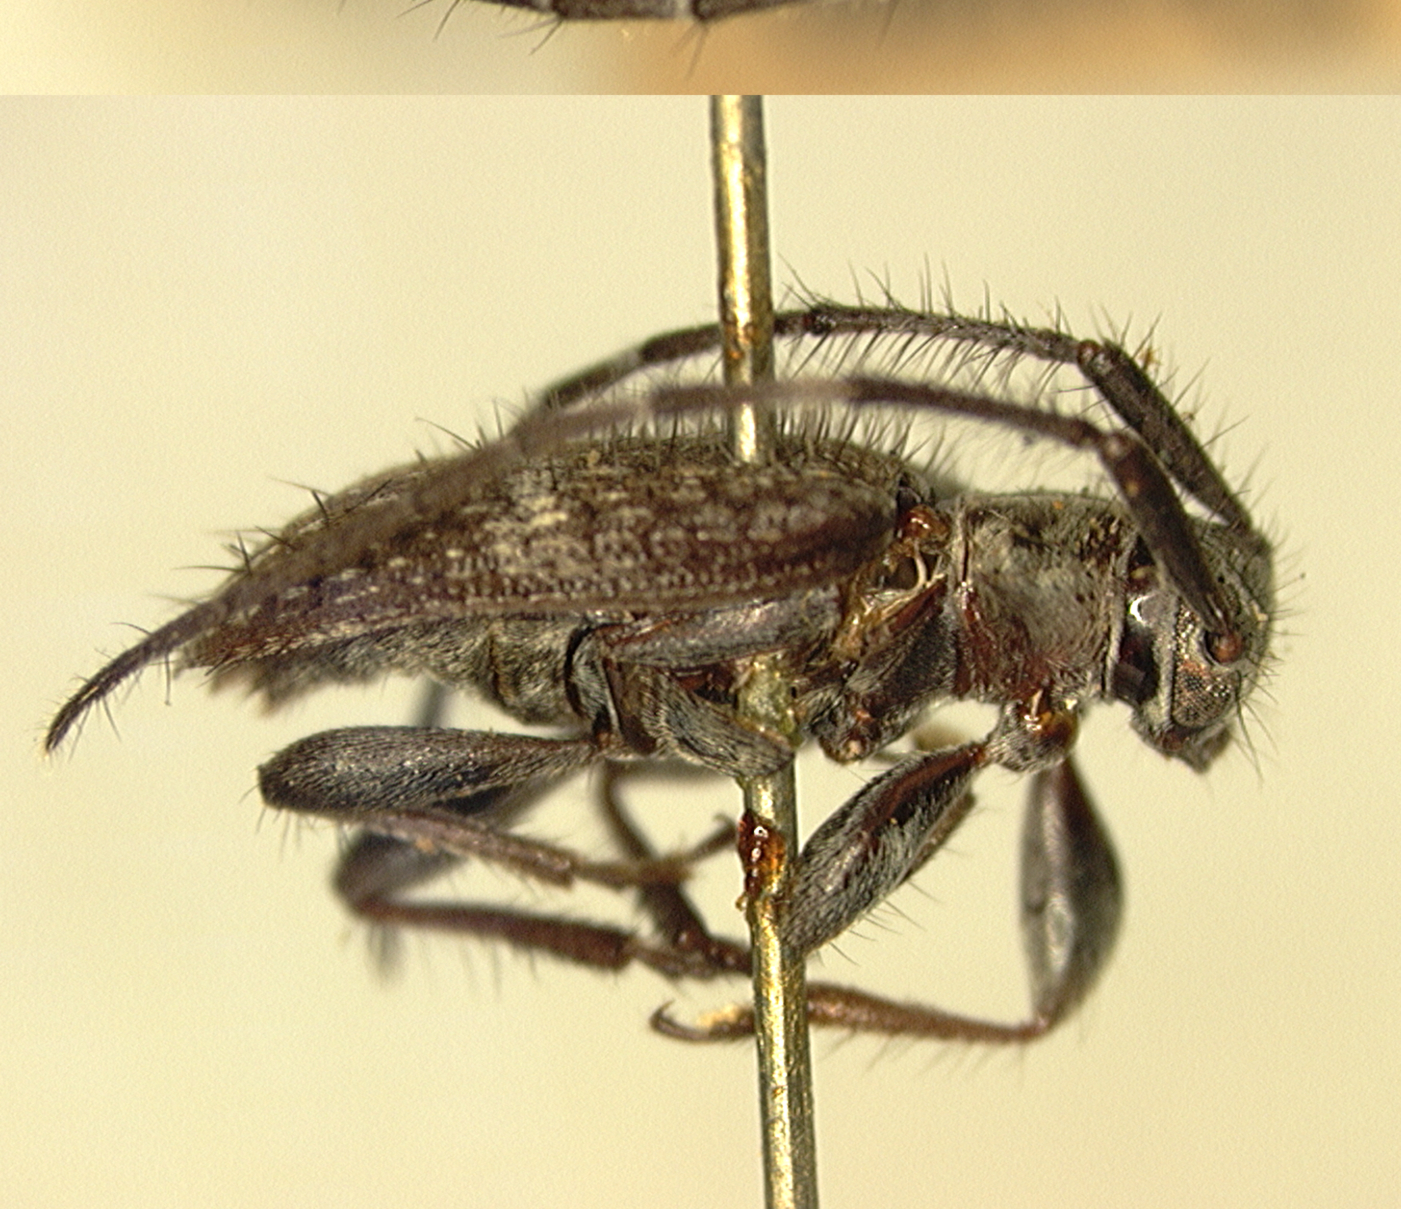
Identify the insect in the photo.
Exocentrus alboguttatus
